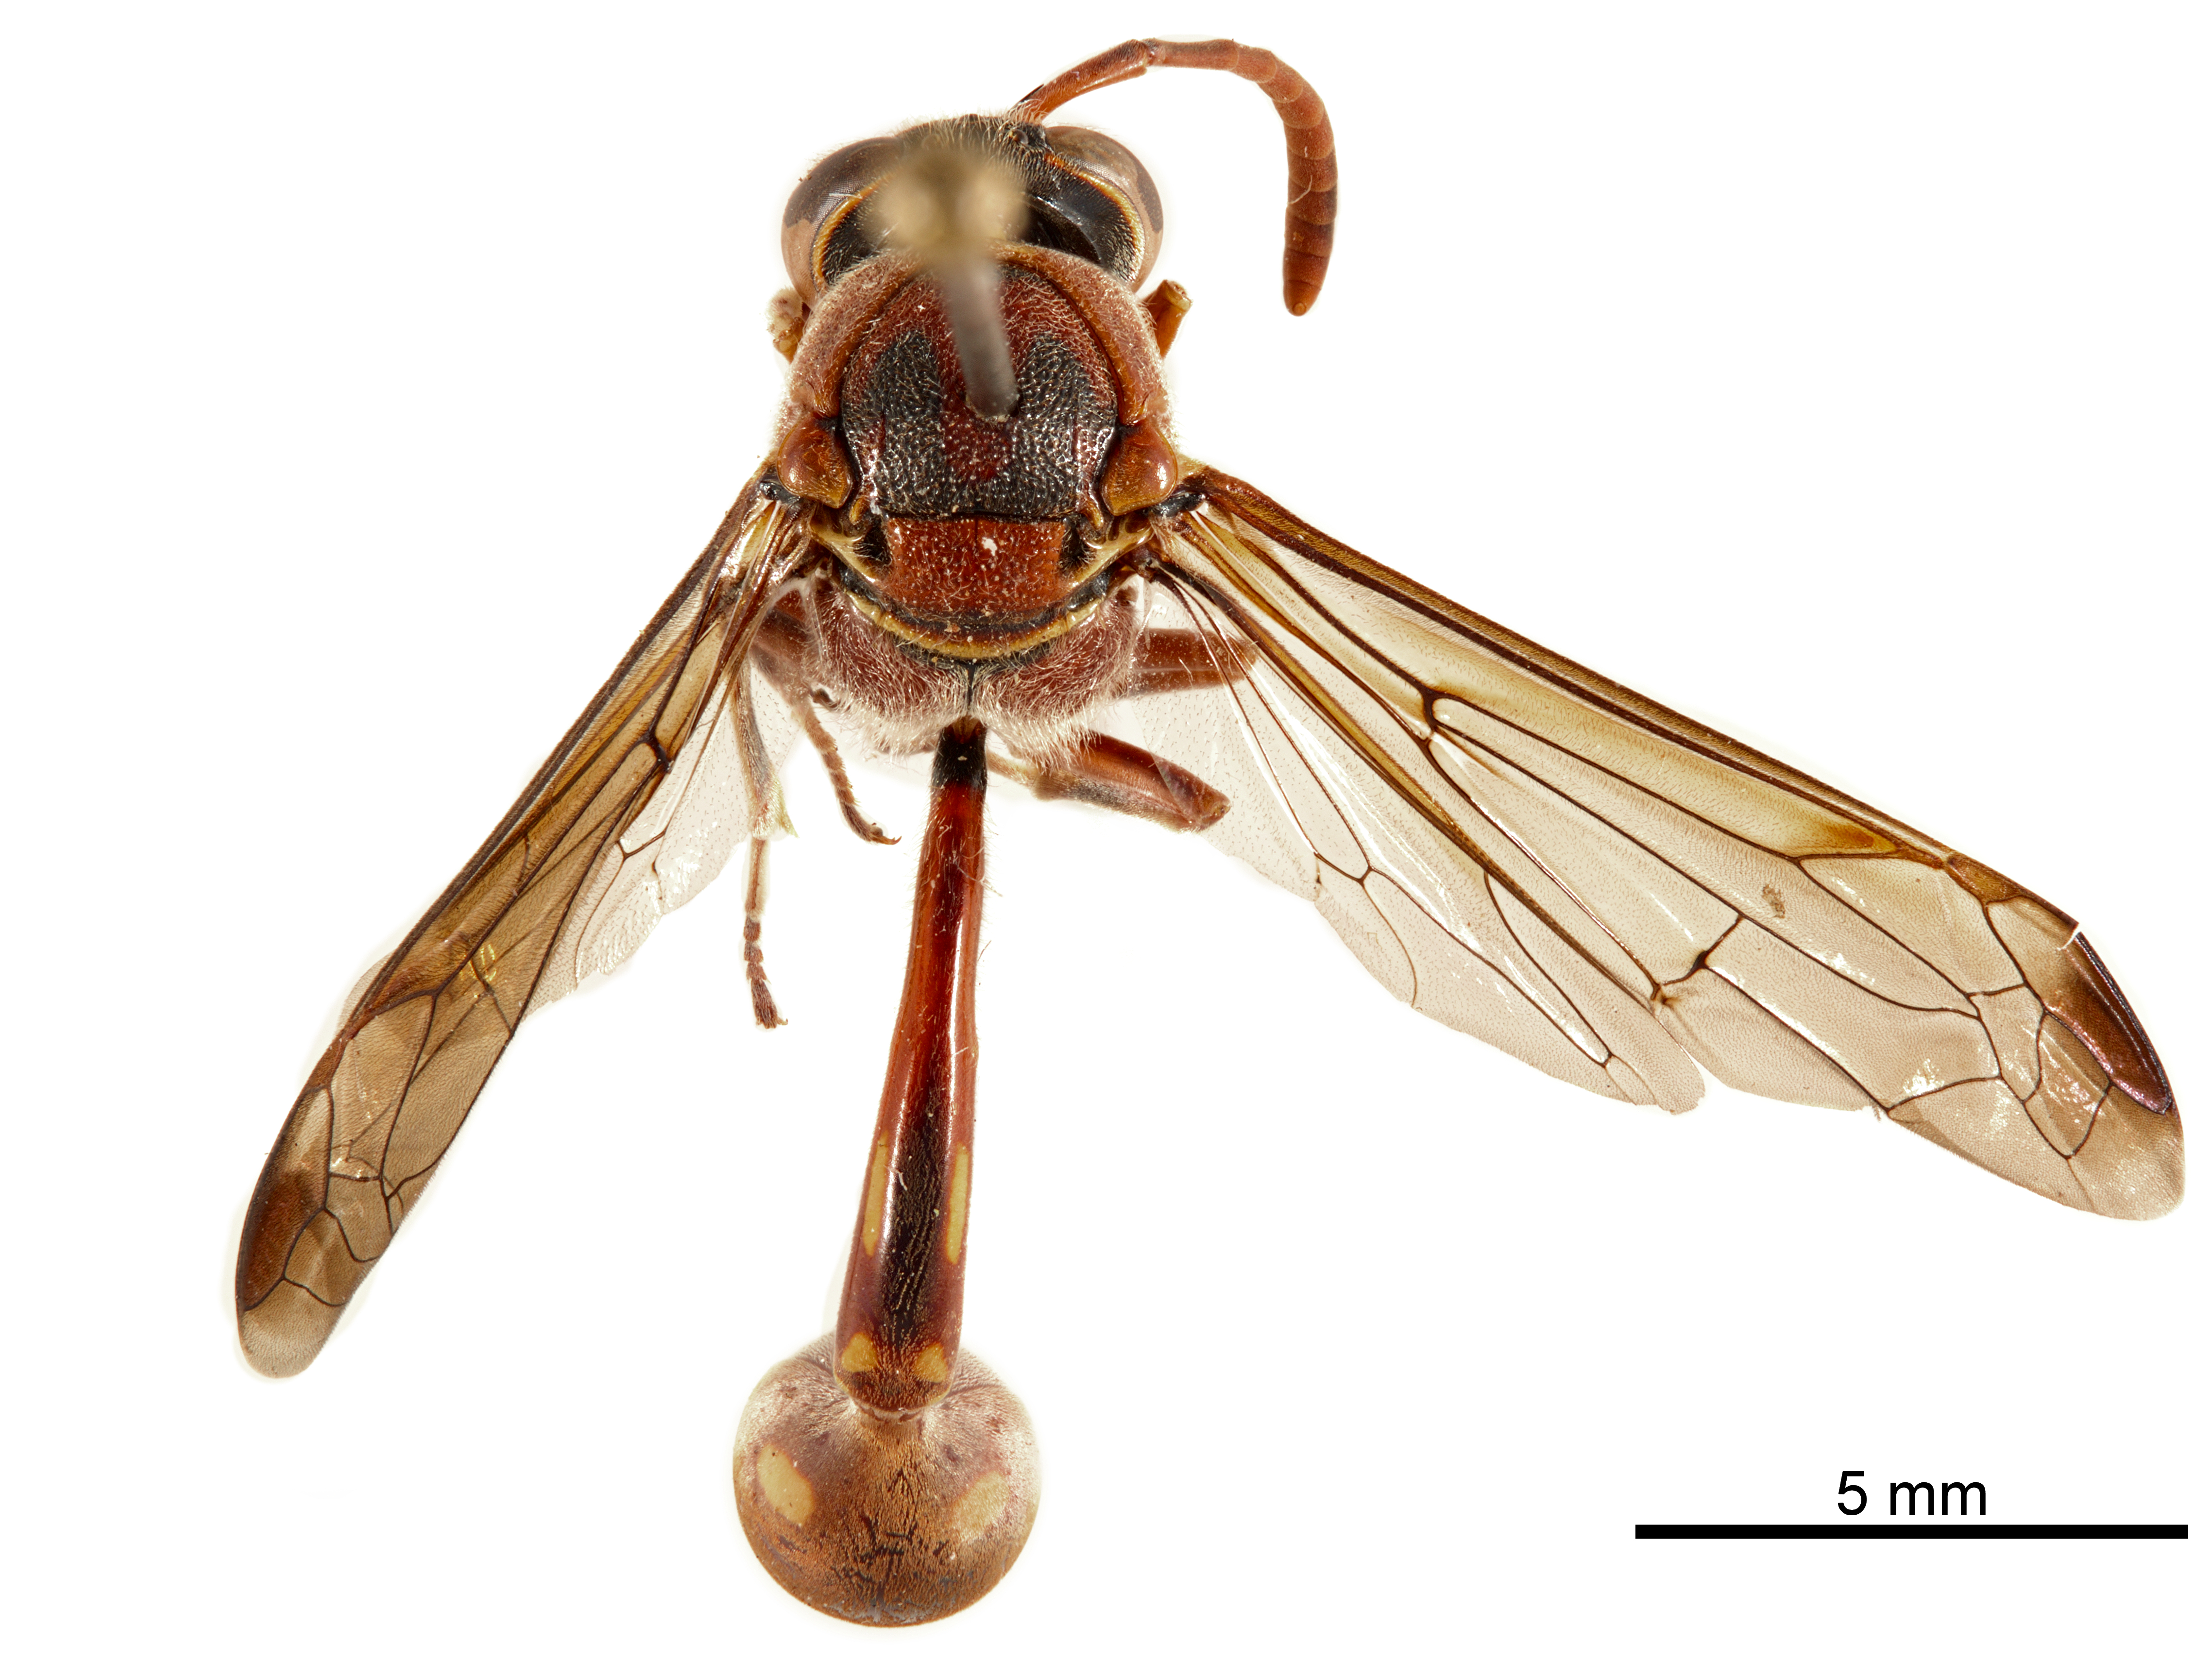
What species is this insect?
Oreumenoides edwardsi
